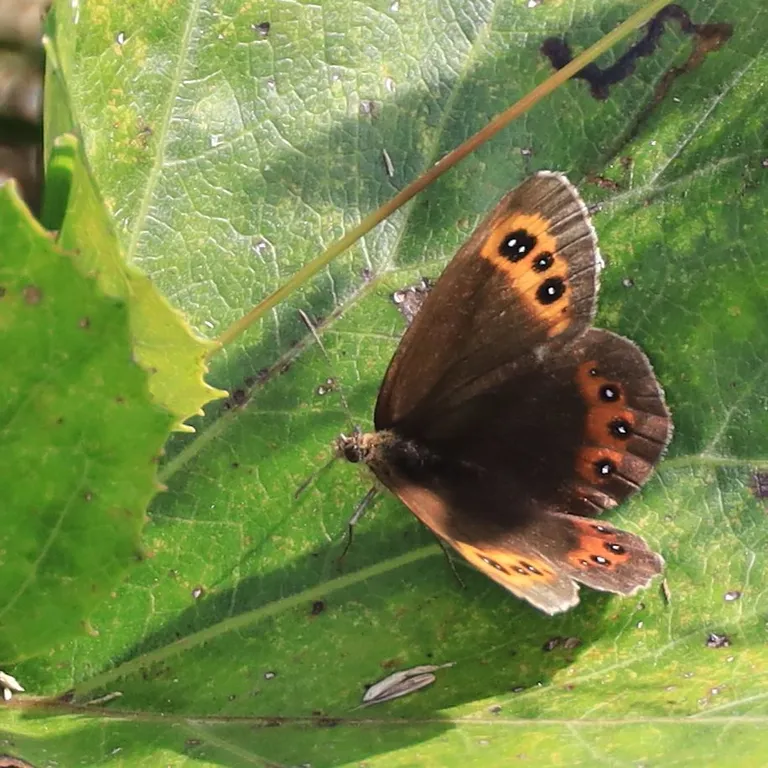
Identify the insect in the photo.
Erebia aethiops
